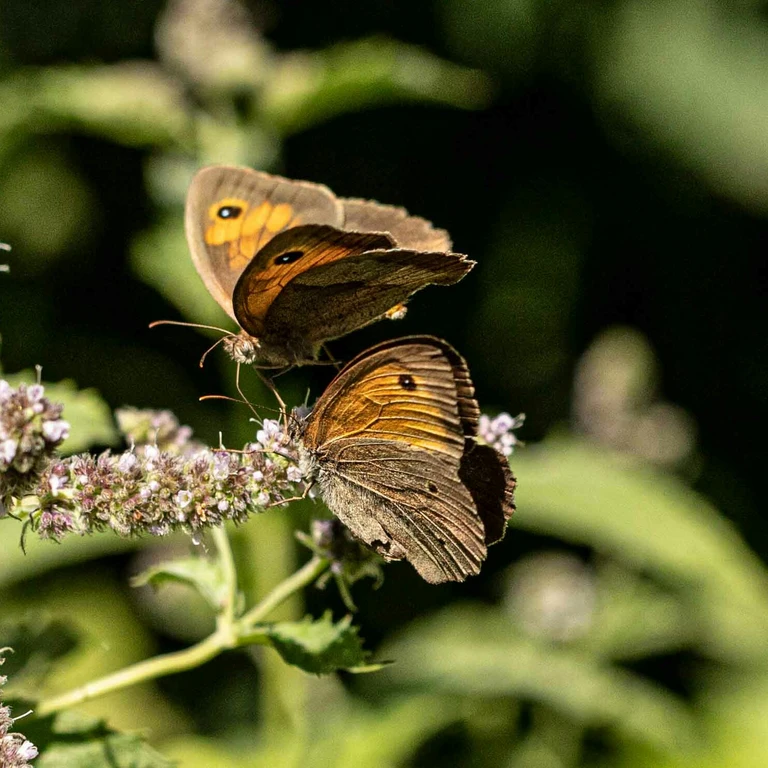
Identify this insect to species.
Maniola jurtina
